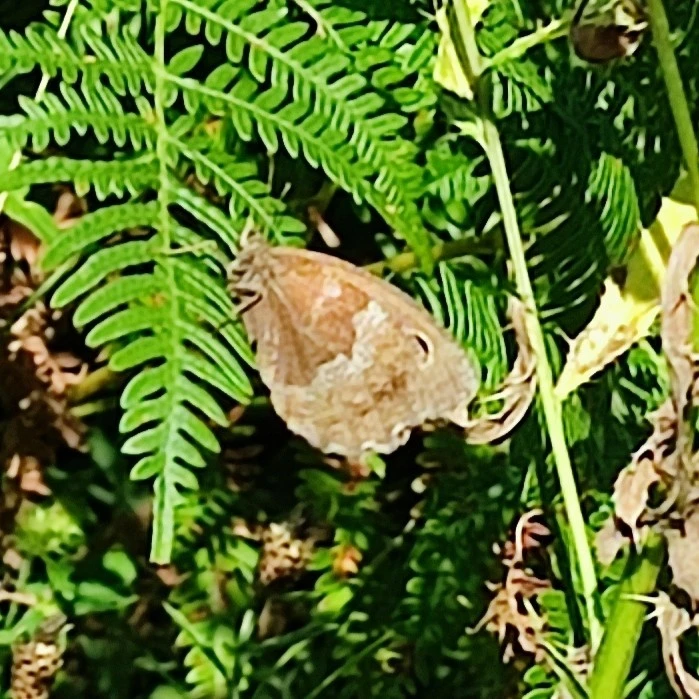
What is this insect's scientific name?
Minois dryas
